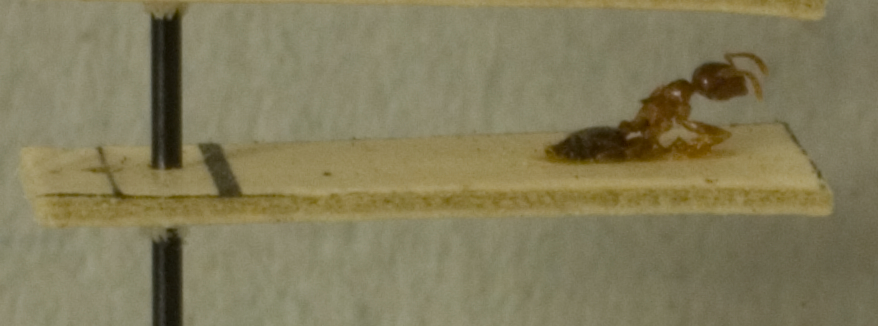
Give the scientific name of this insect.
Crematogaster zavattarii
